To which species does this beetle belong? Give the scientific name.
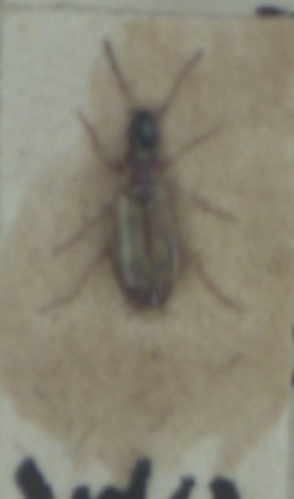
Philorhizus melanocephalus
